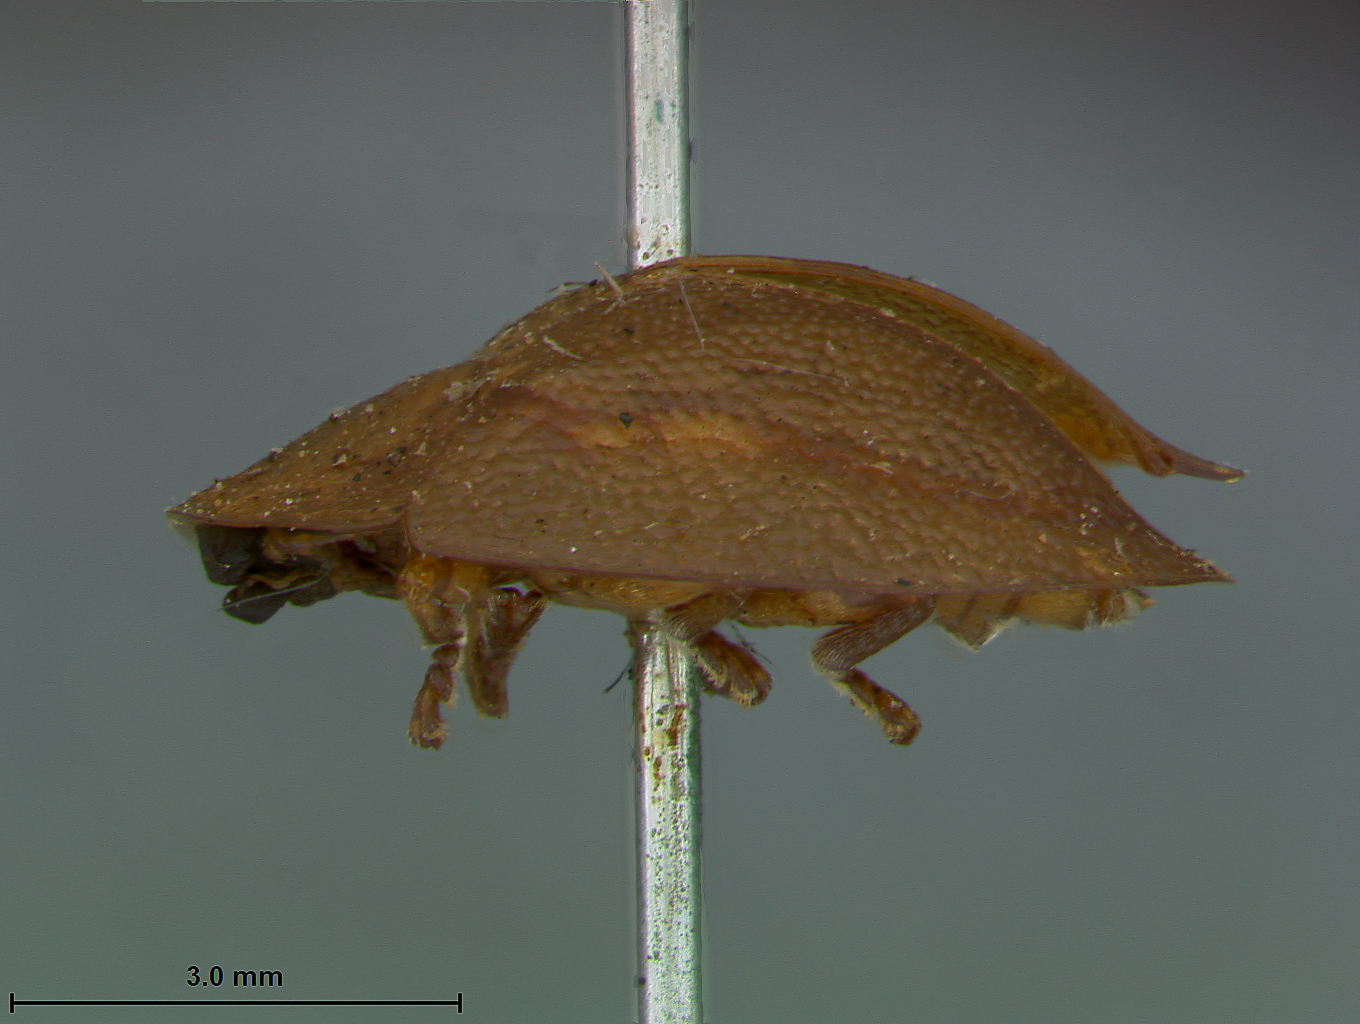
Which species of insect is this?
Laccoptera ferruginea
